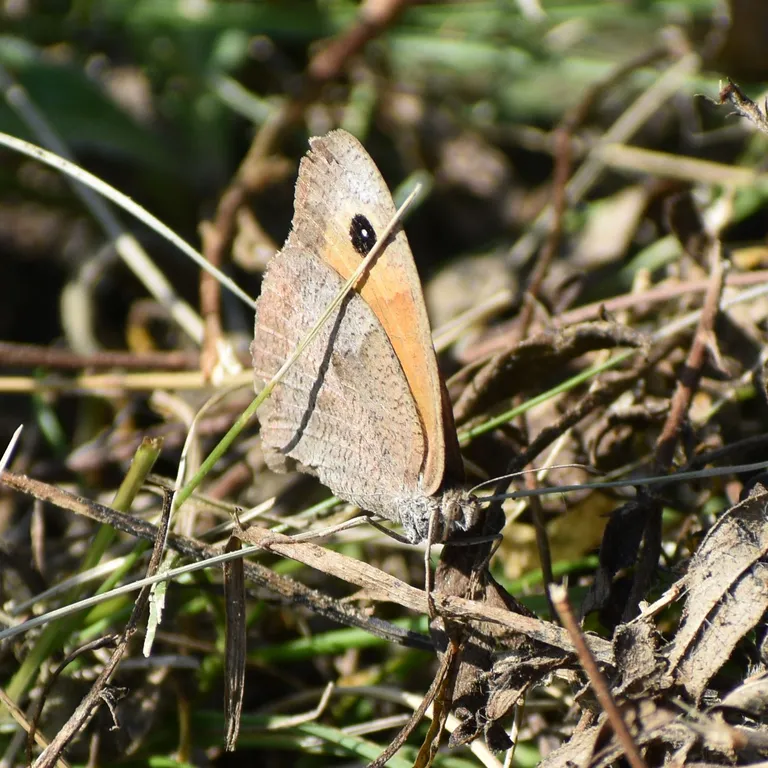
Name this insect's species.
Maniola jurtina
